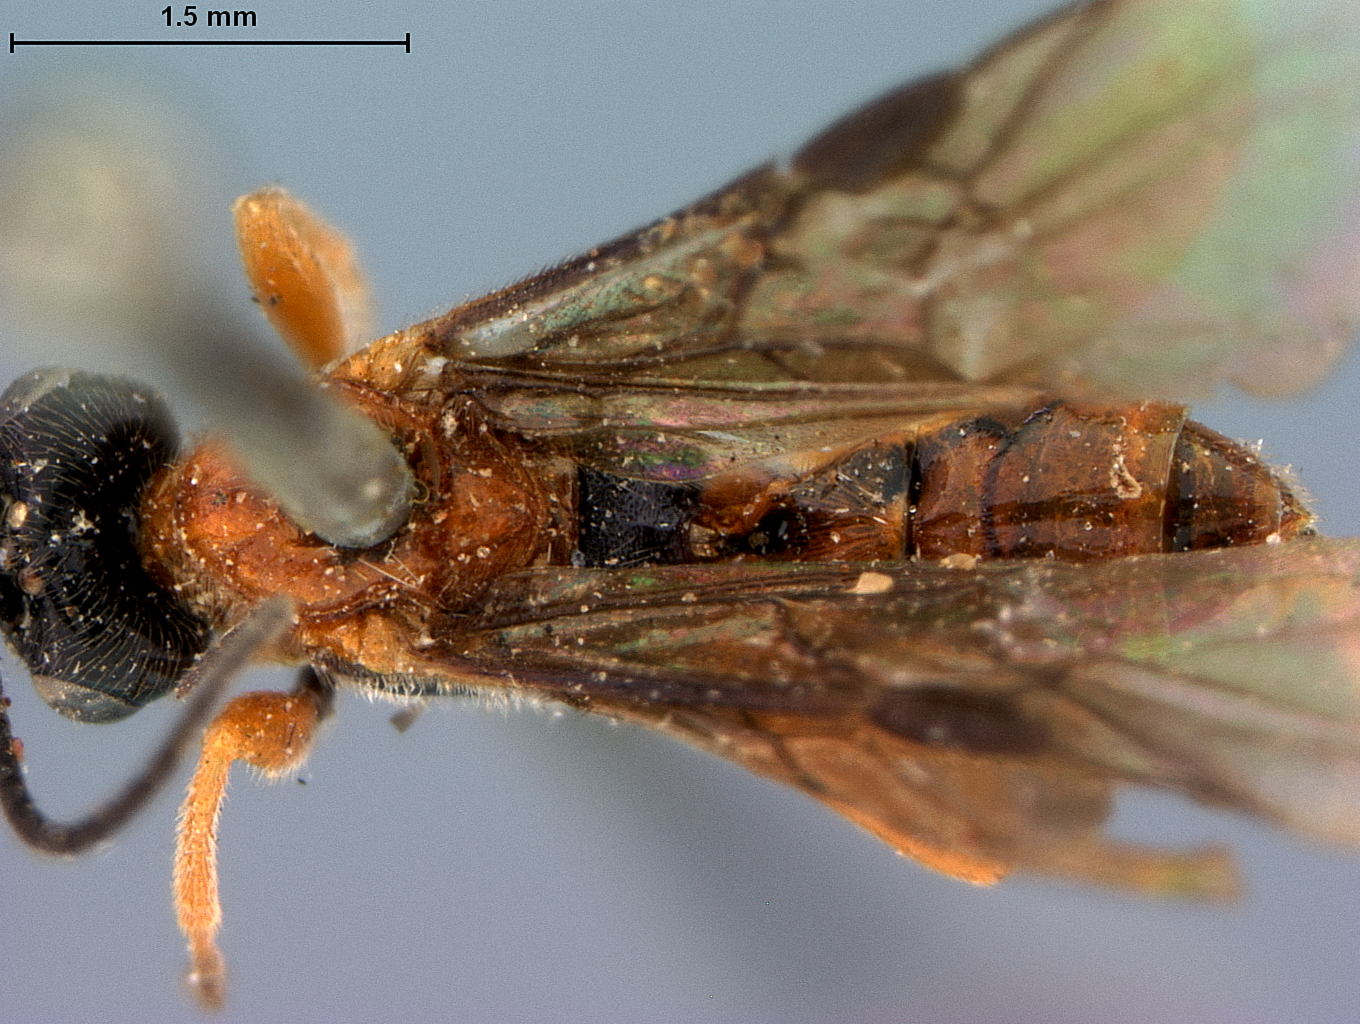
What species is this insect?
Crassomicrodus apicipennis
